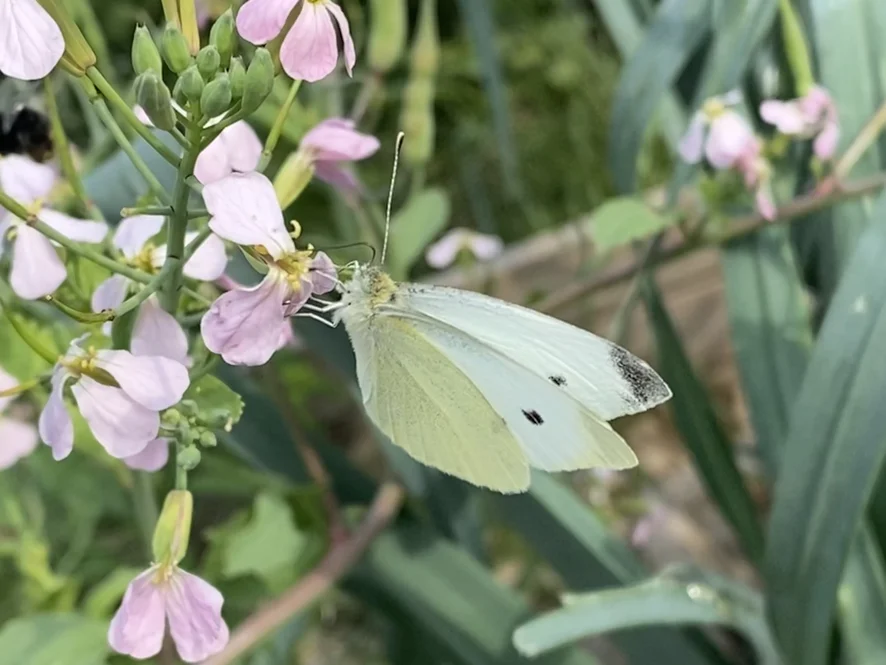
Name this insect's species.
Pieris rapae
